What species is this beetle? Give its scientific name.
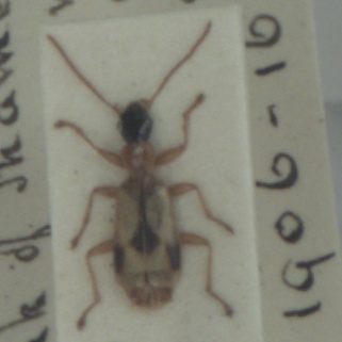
Demetrias imperialis
